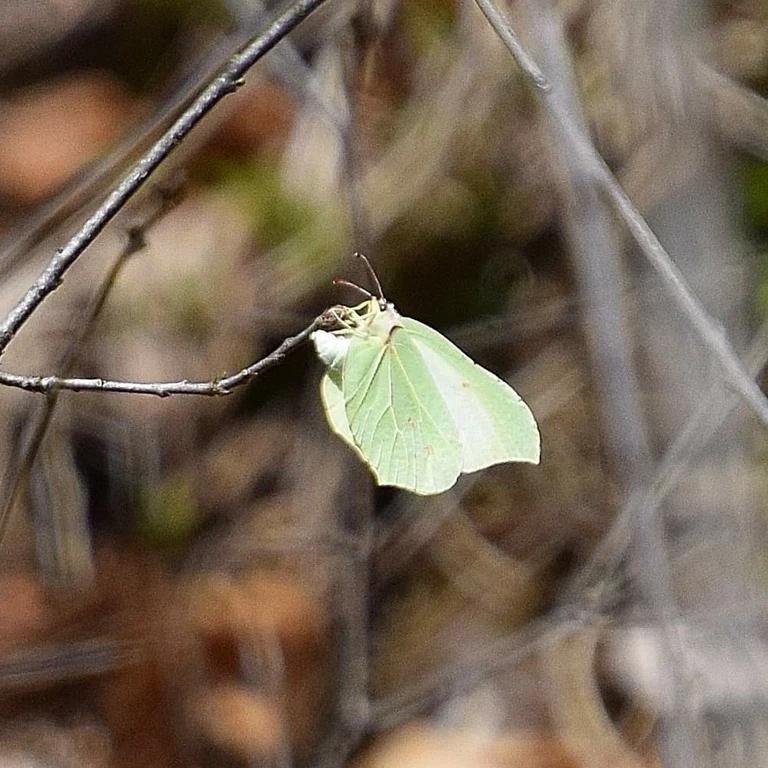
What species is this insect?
Gonepteryx rhamni
